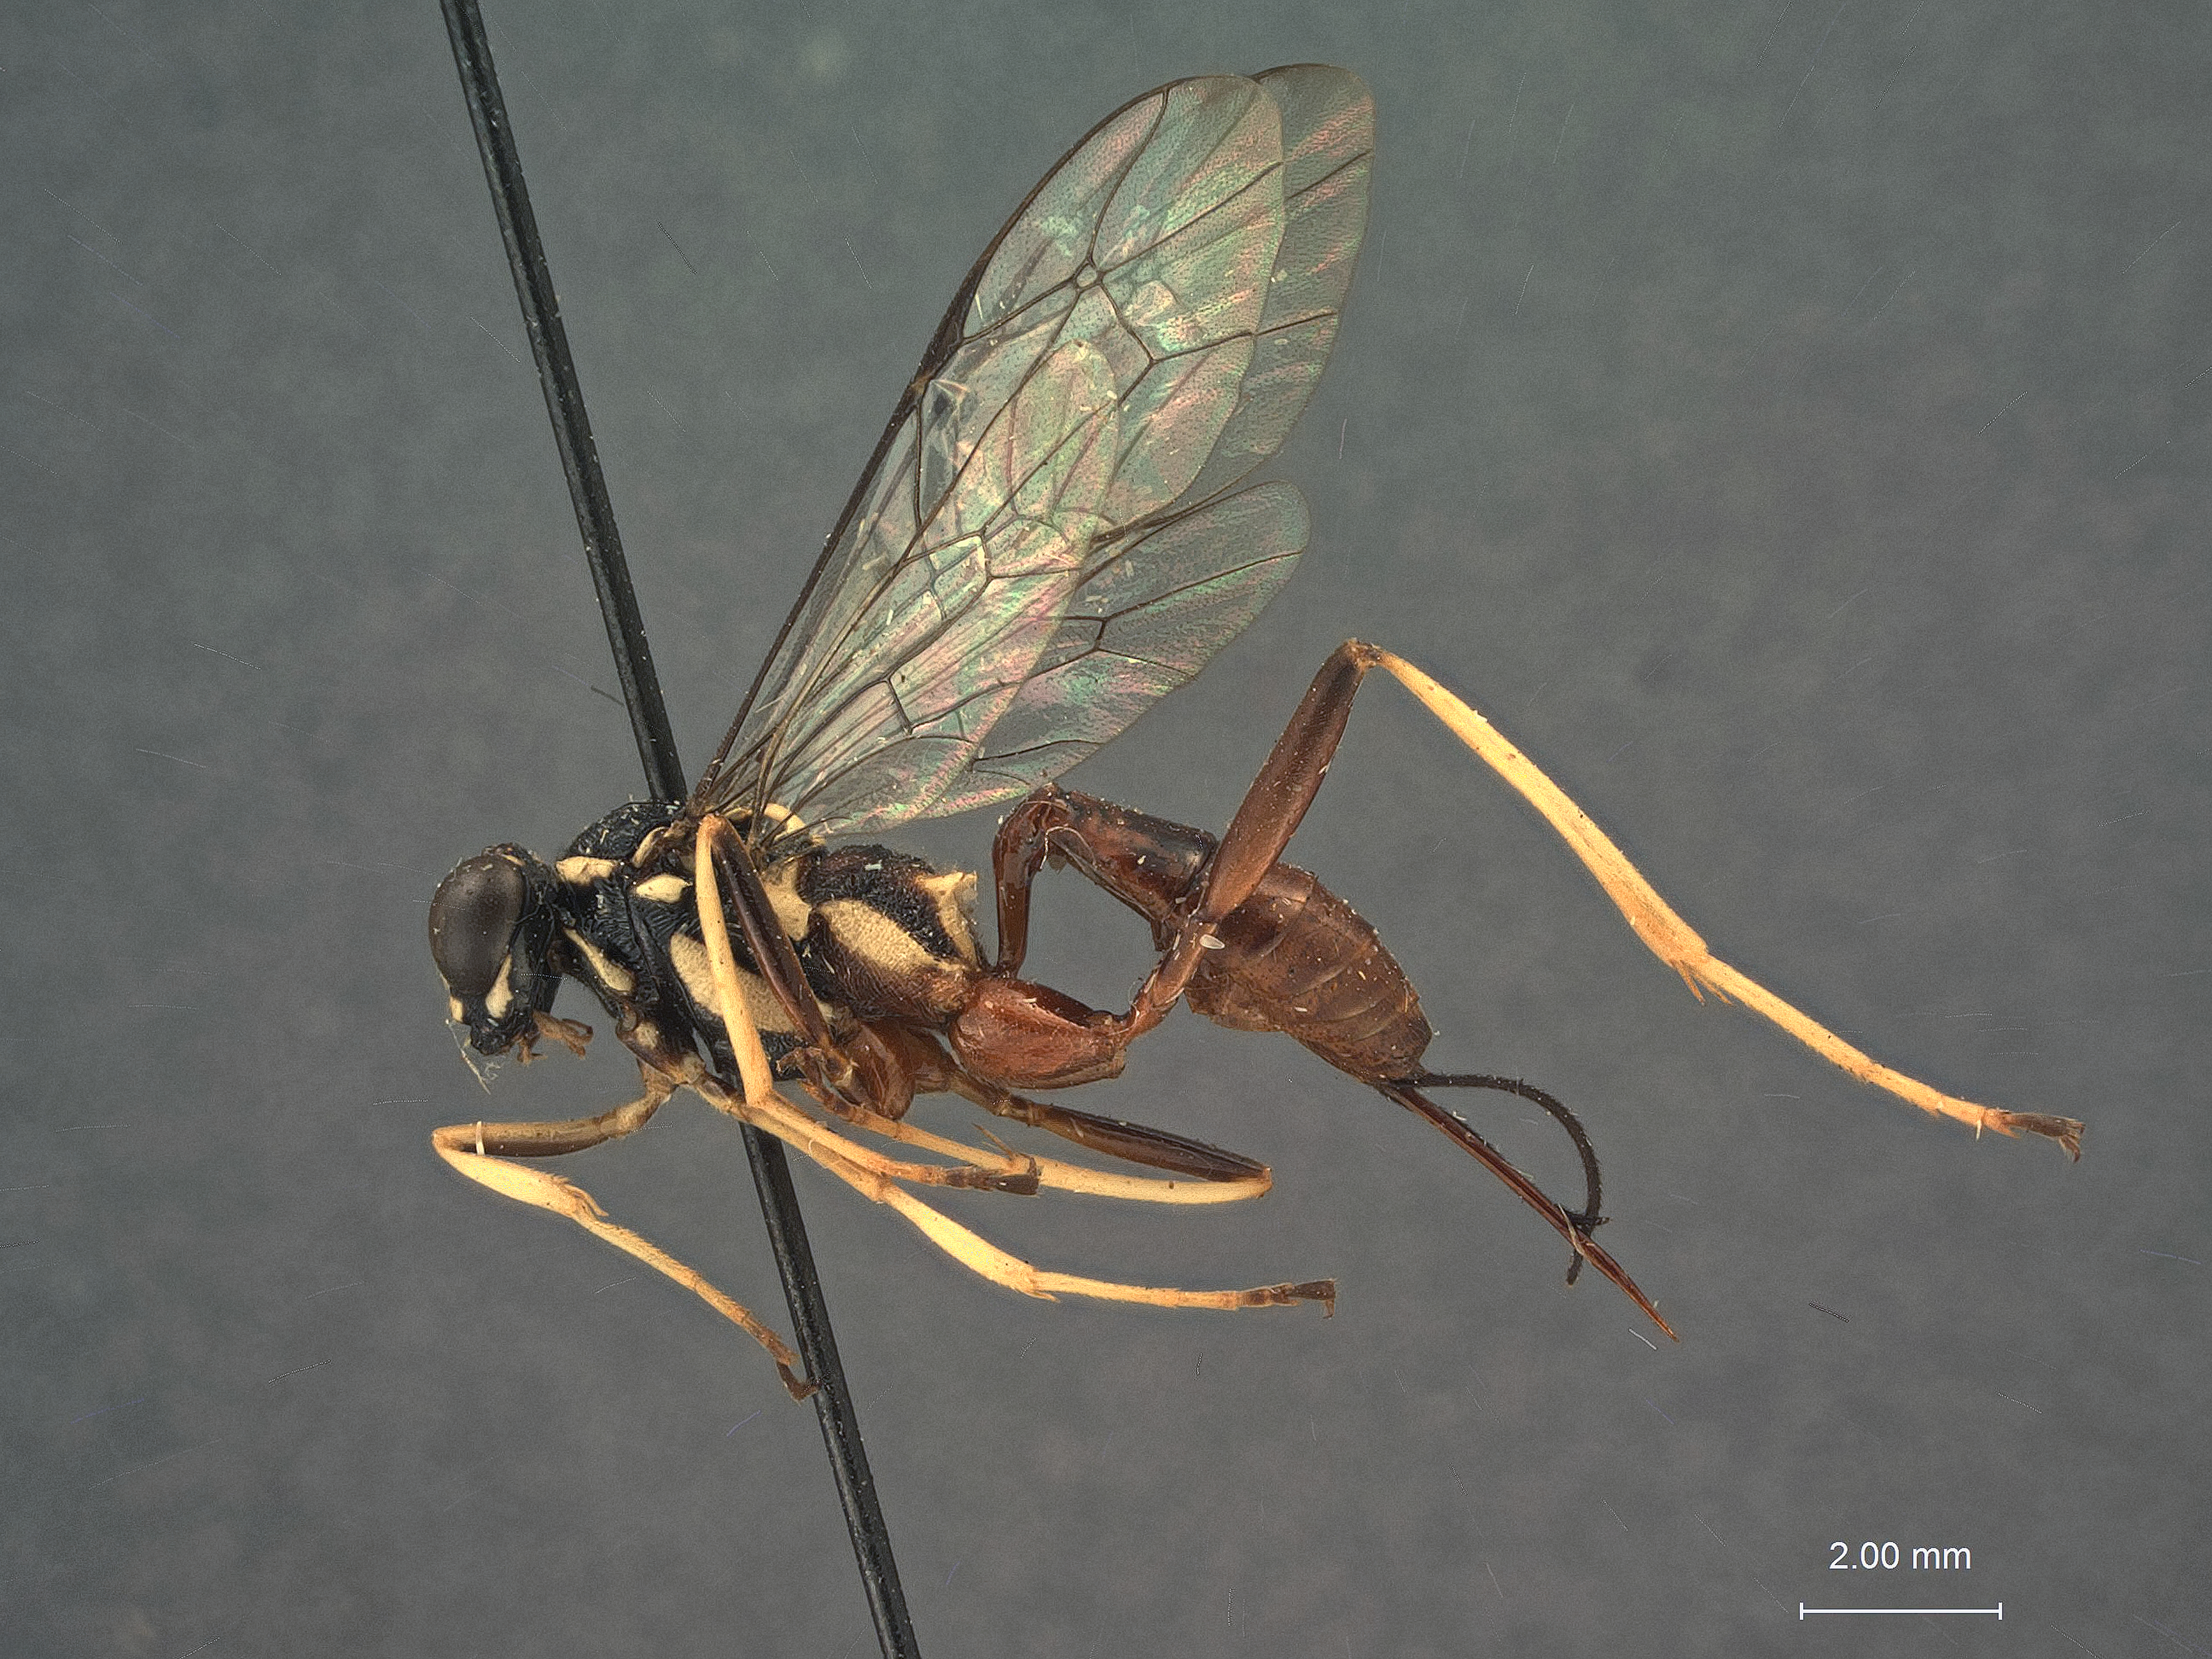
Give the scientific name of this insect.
Cryptanura maculifrons
